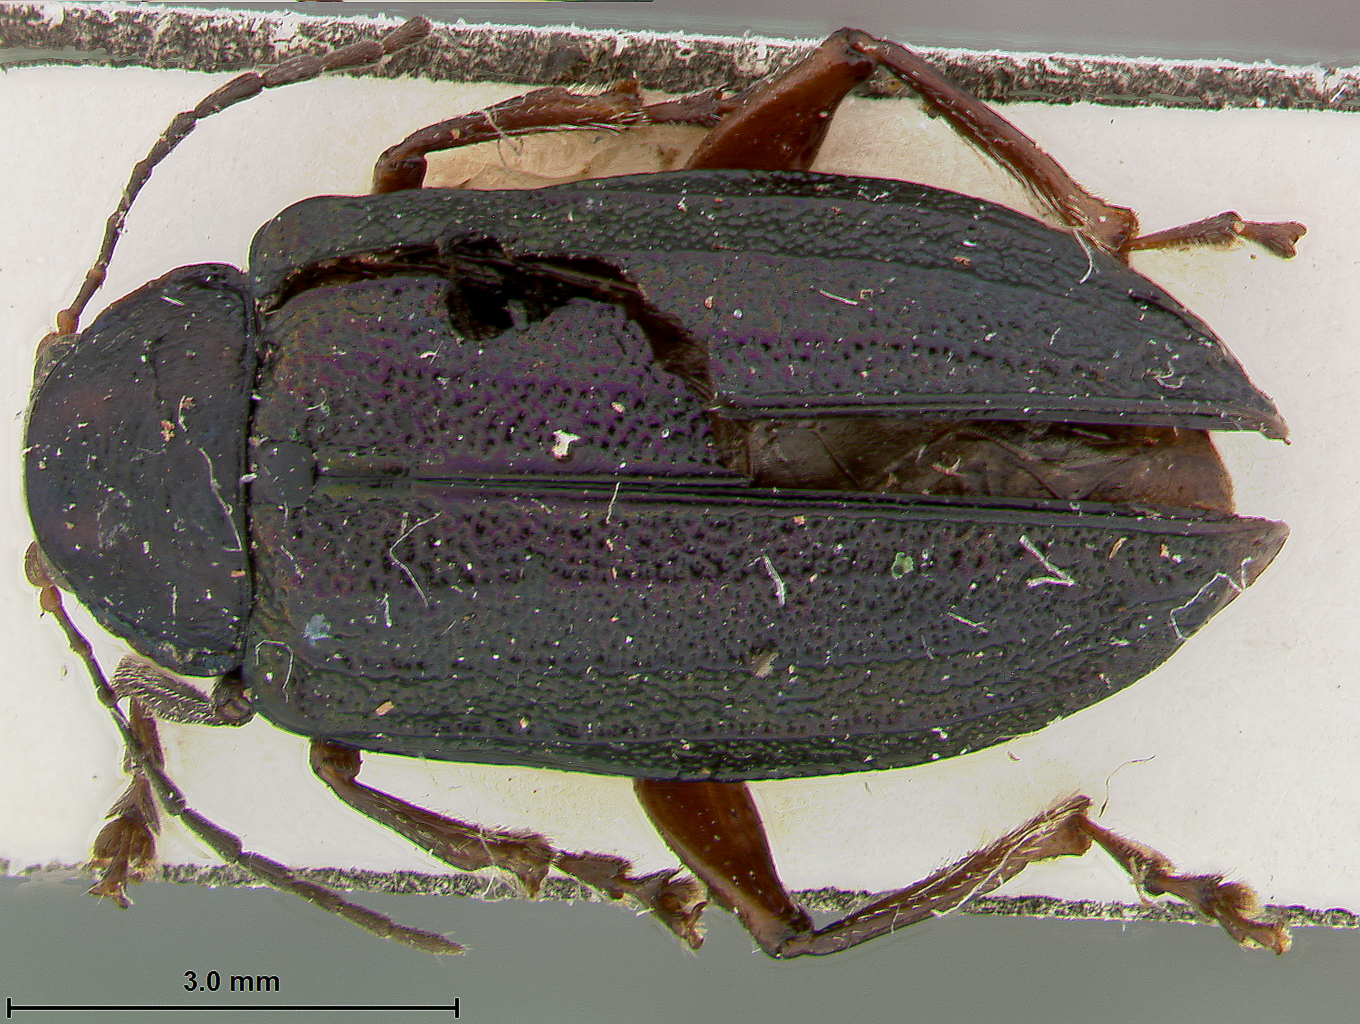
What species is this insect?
Promecosoma abdominalis
